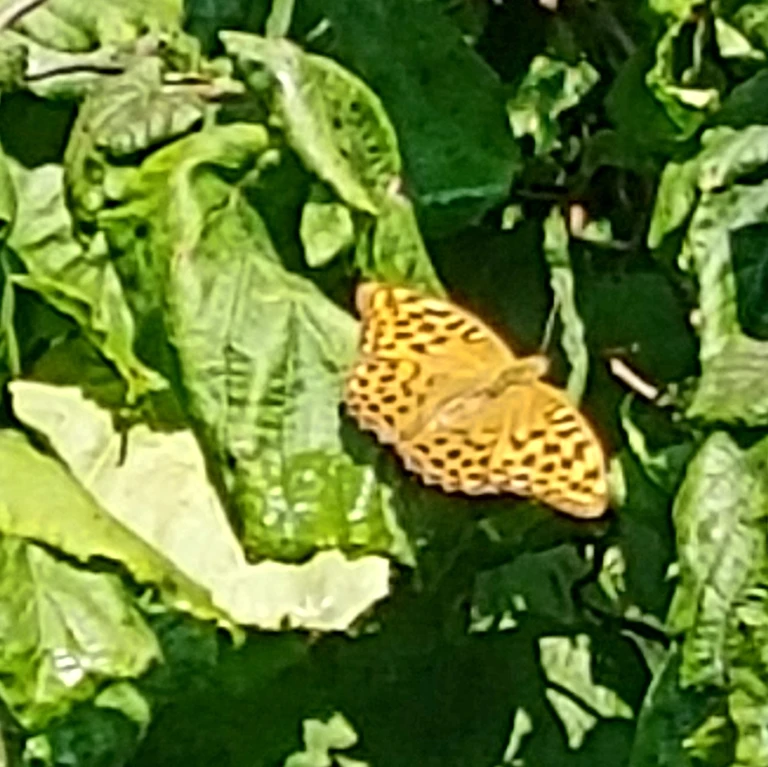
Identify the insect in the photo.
Argynnis paphia
